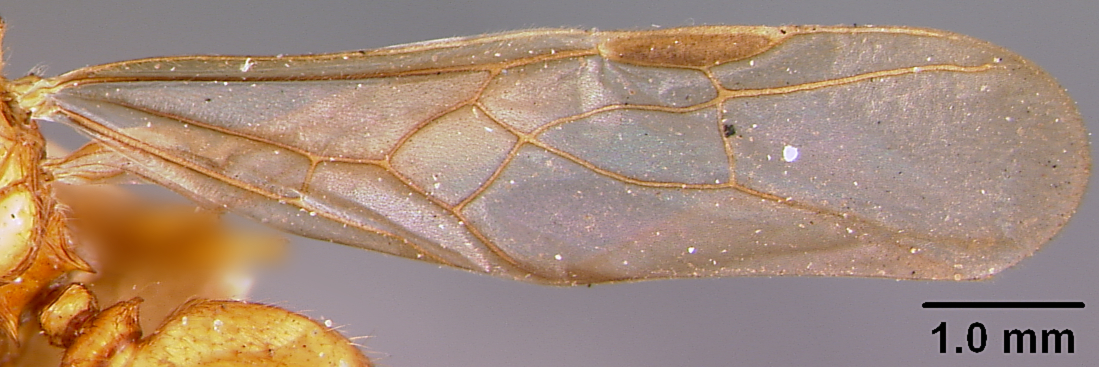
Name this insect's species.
Pheidole mendanai
